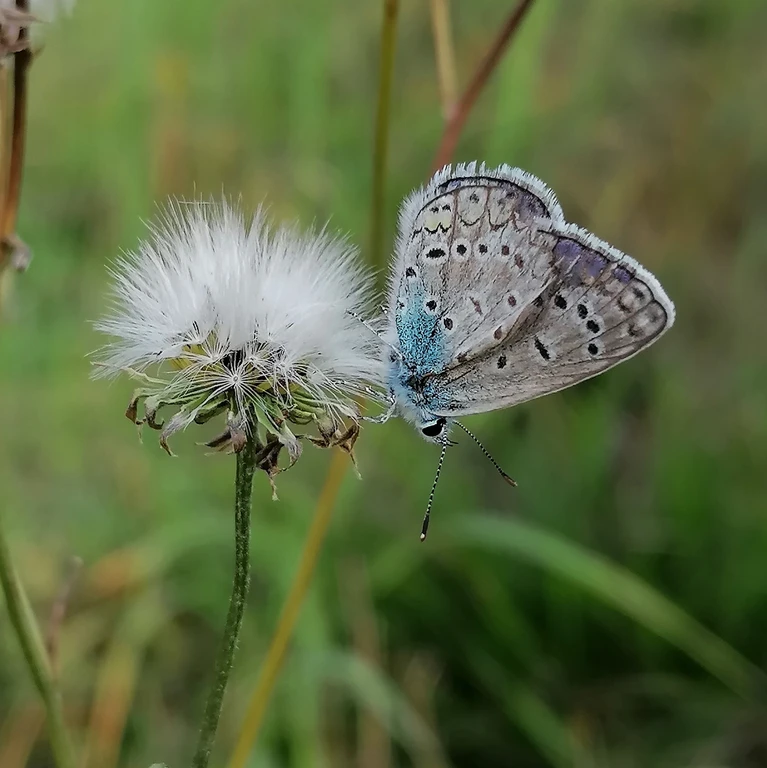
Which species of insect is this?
Polyommatus icarus
